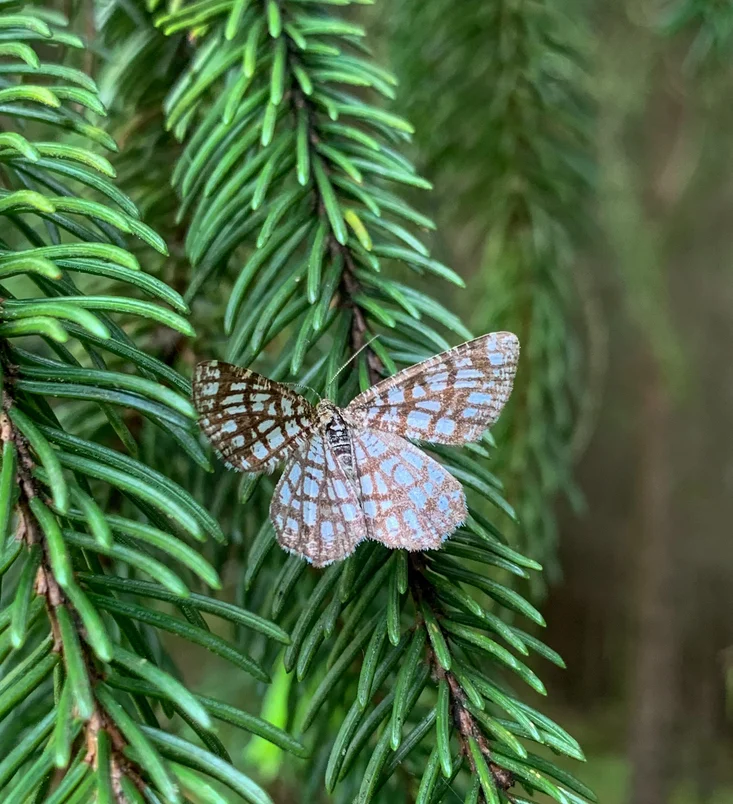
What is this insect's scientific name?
Chiasmia clathrata
